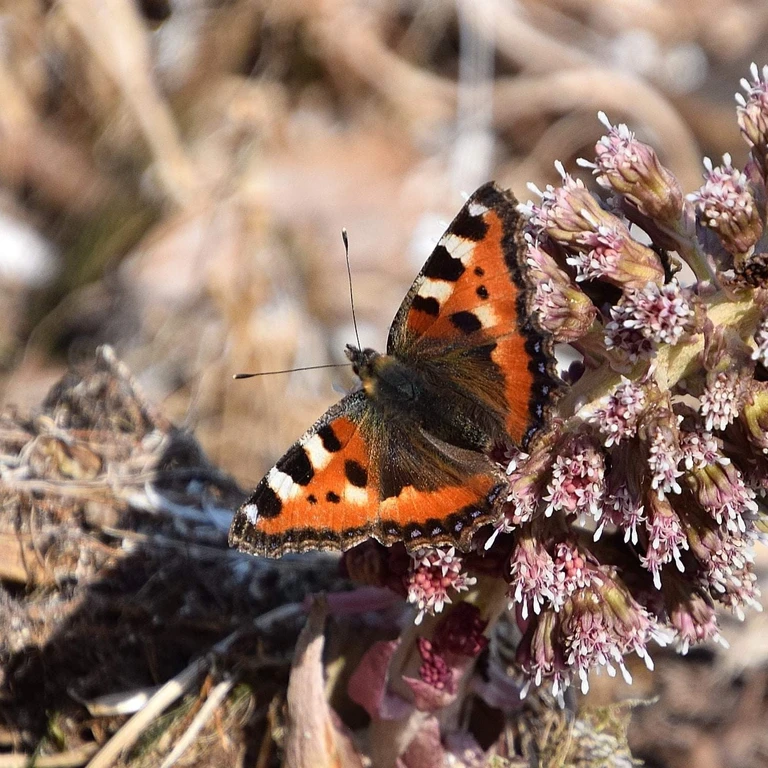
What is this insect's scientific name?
Aglais urticae
